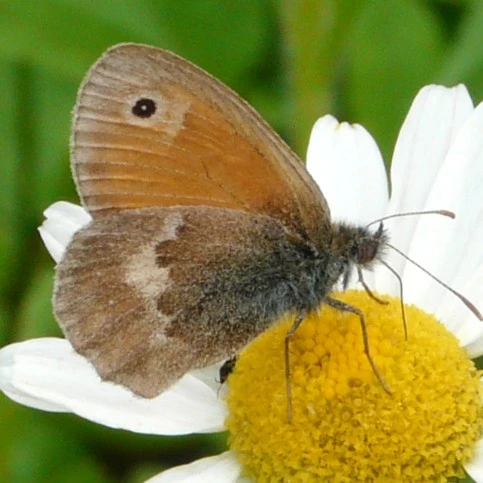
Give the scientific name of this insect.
Coenonympha pamphilus
